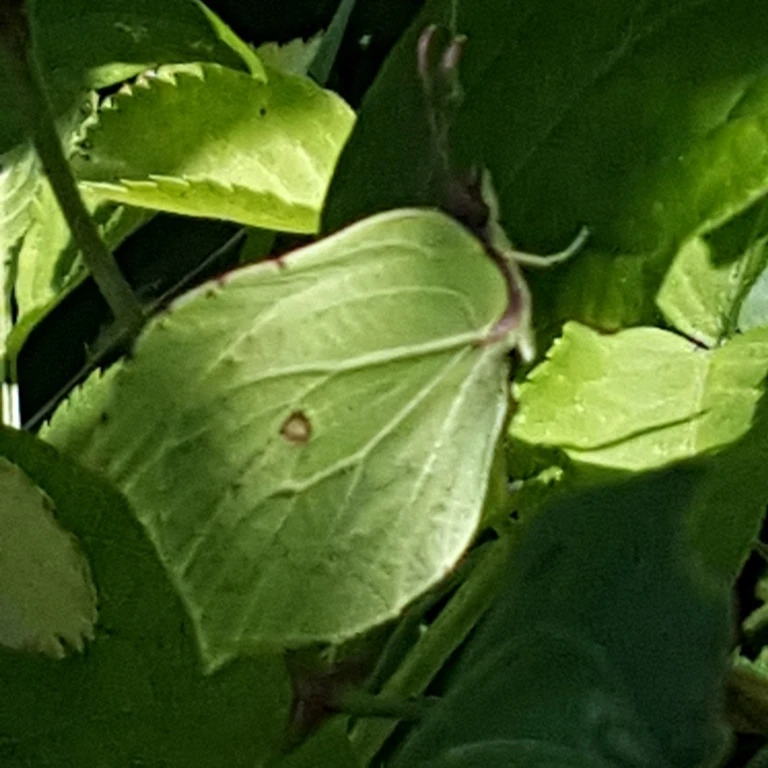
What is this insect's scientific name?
Gonepteryx rhamni
